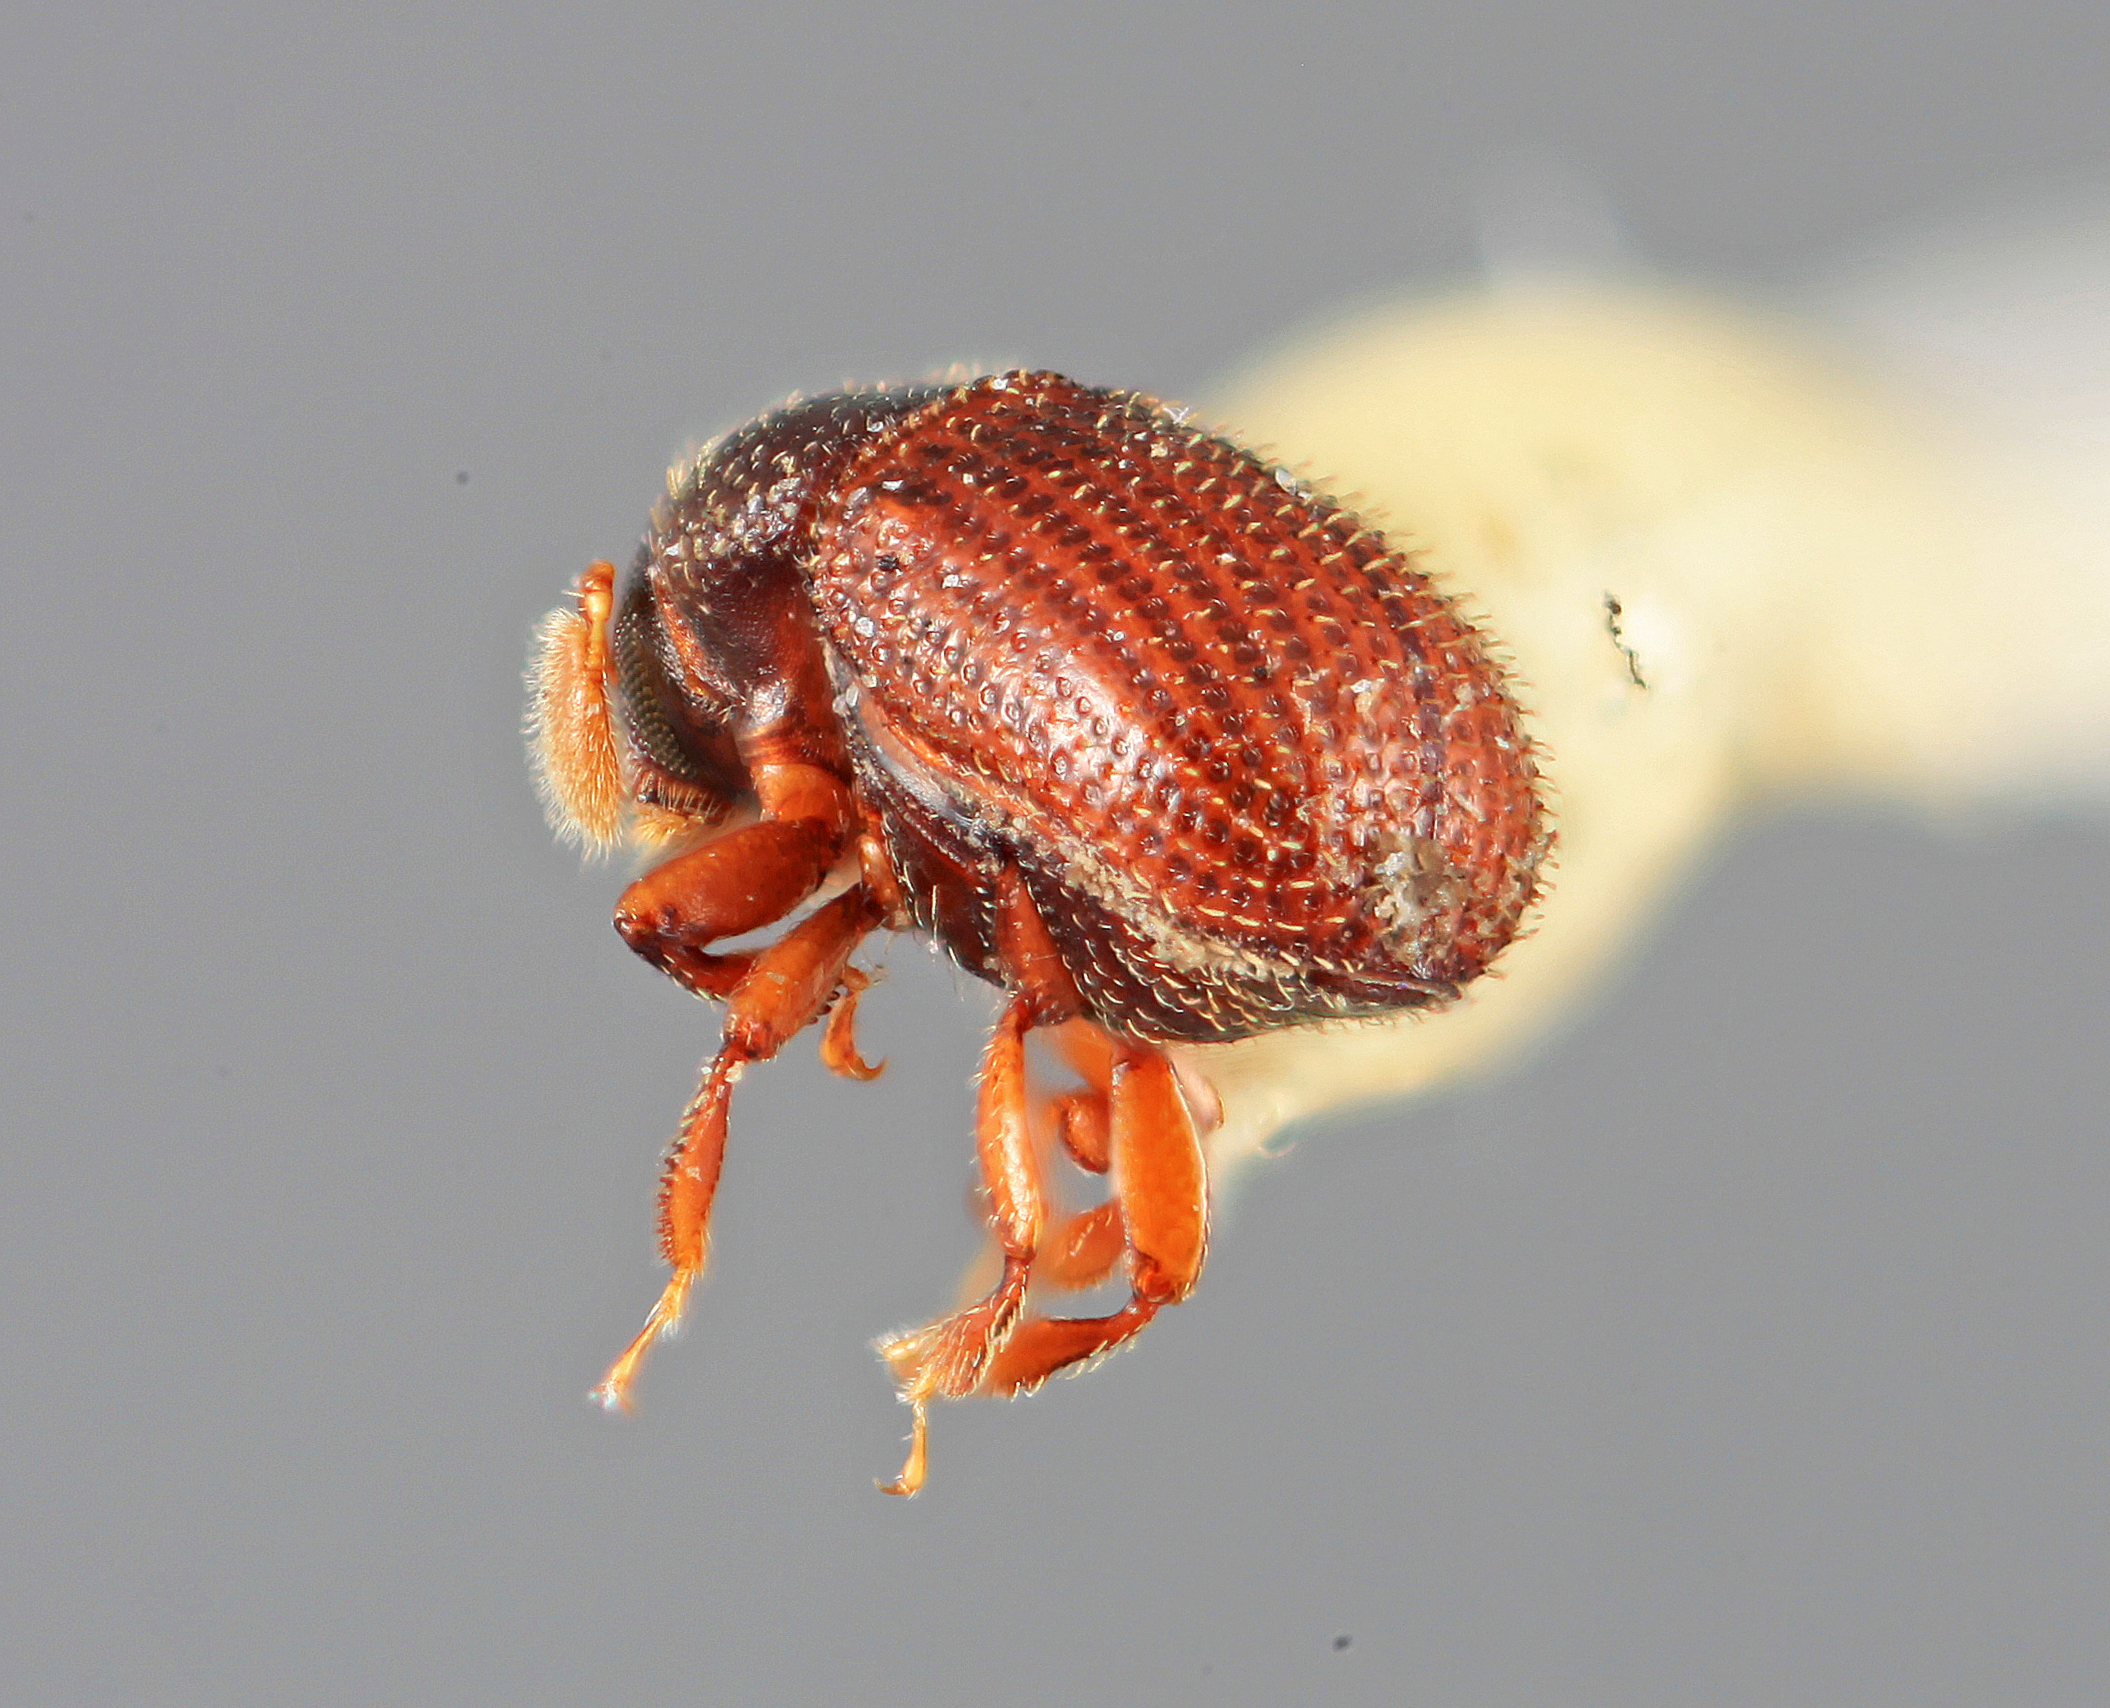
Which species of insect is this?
Chramesus parcus
